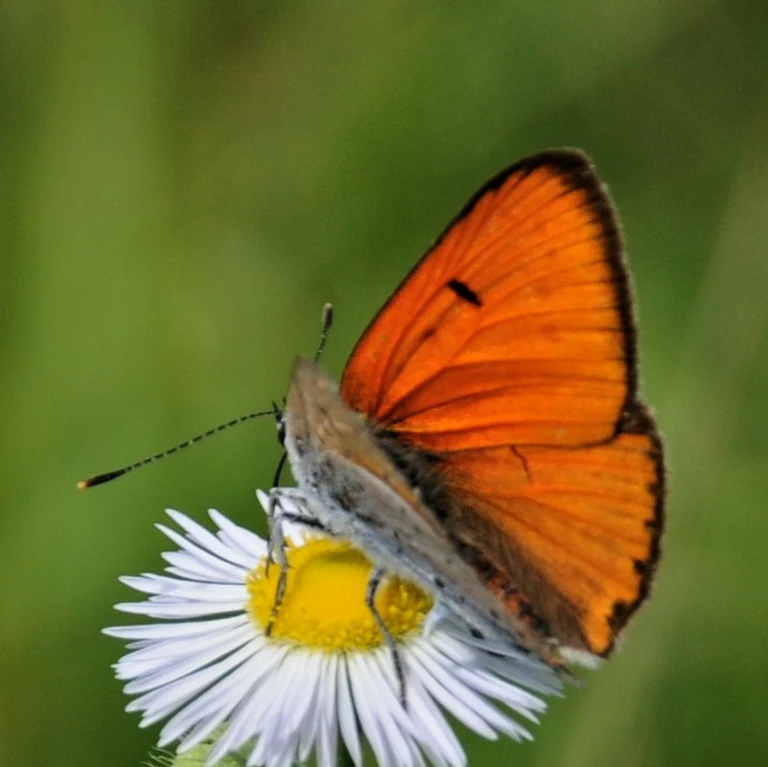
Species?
Lycaena dispar
